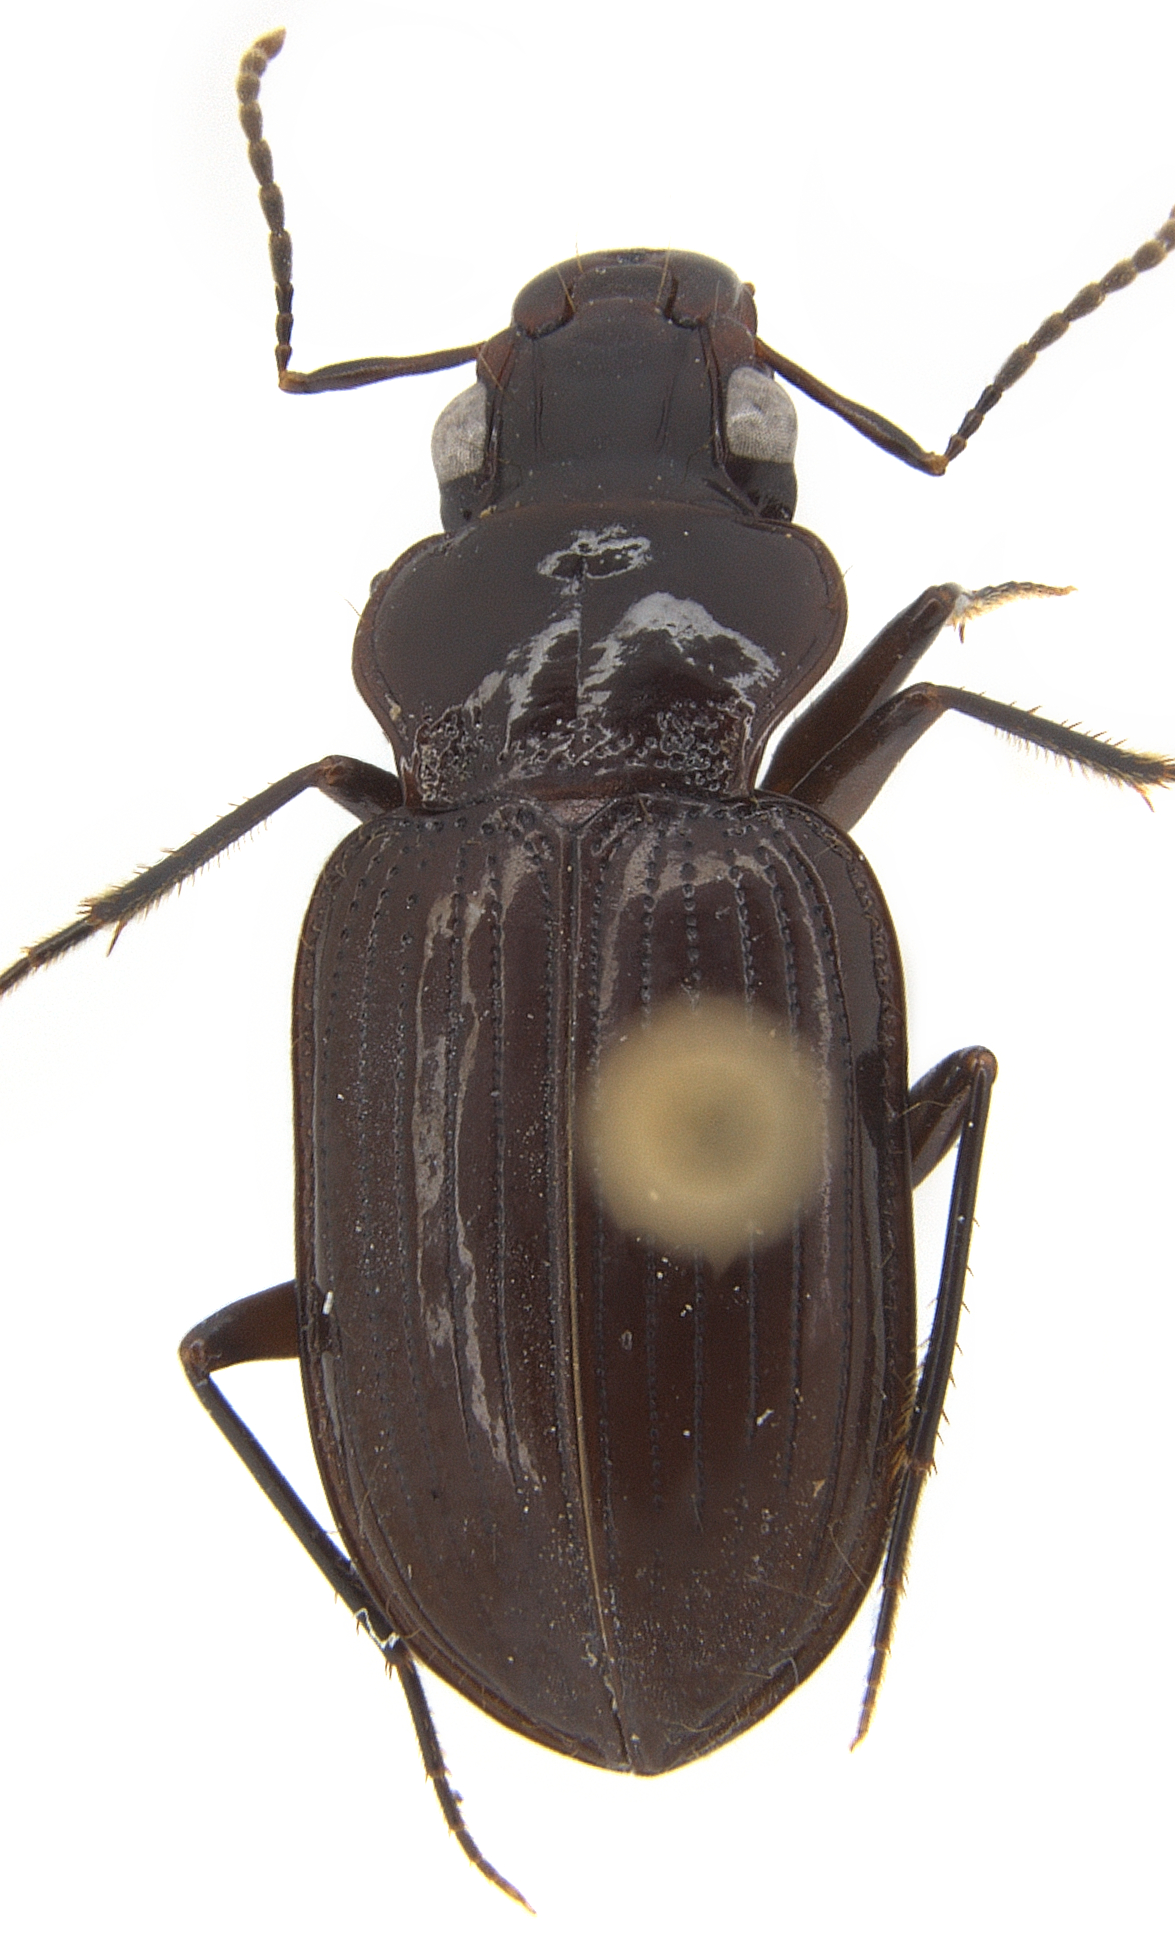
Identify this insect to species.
Eucamaragnathus batesi
